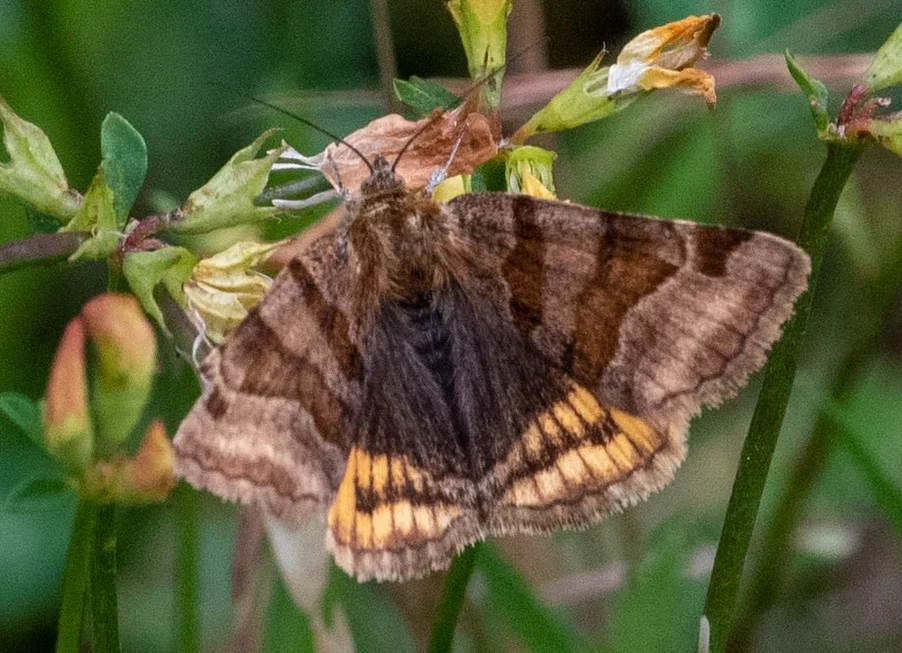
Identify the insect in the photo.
Euclidia glyphica
